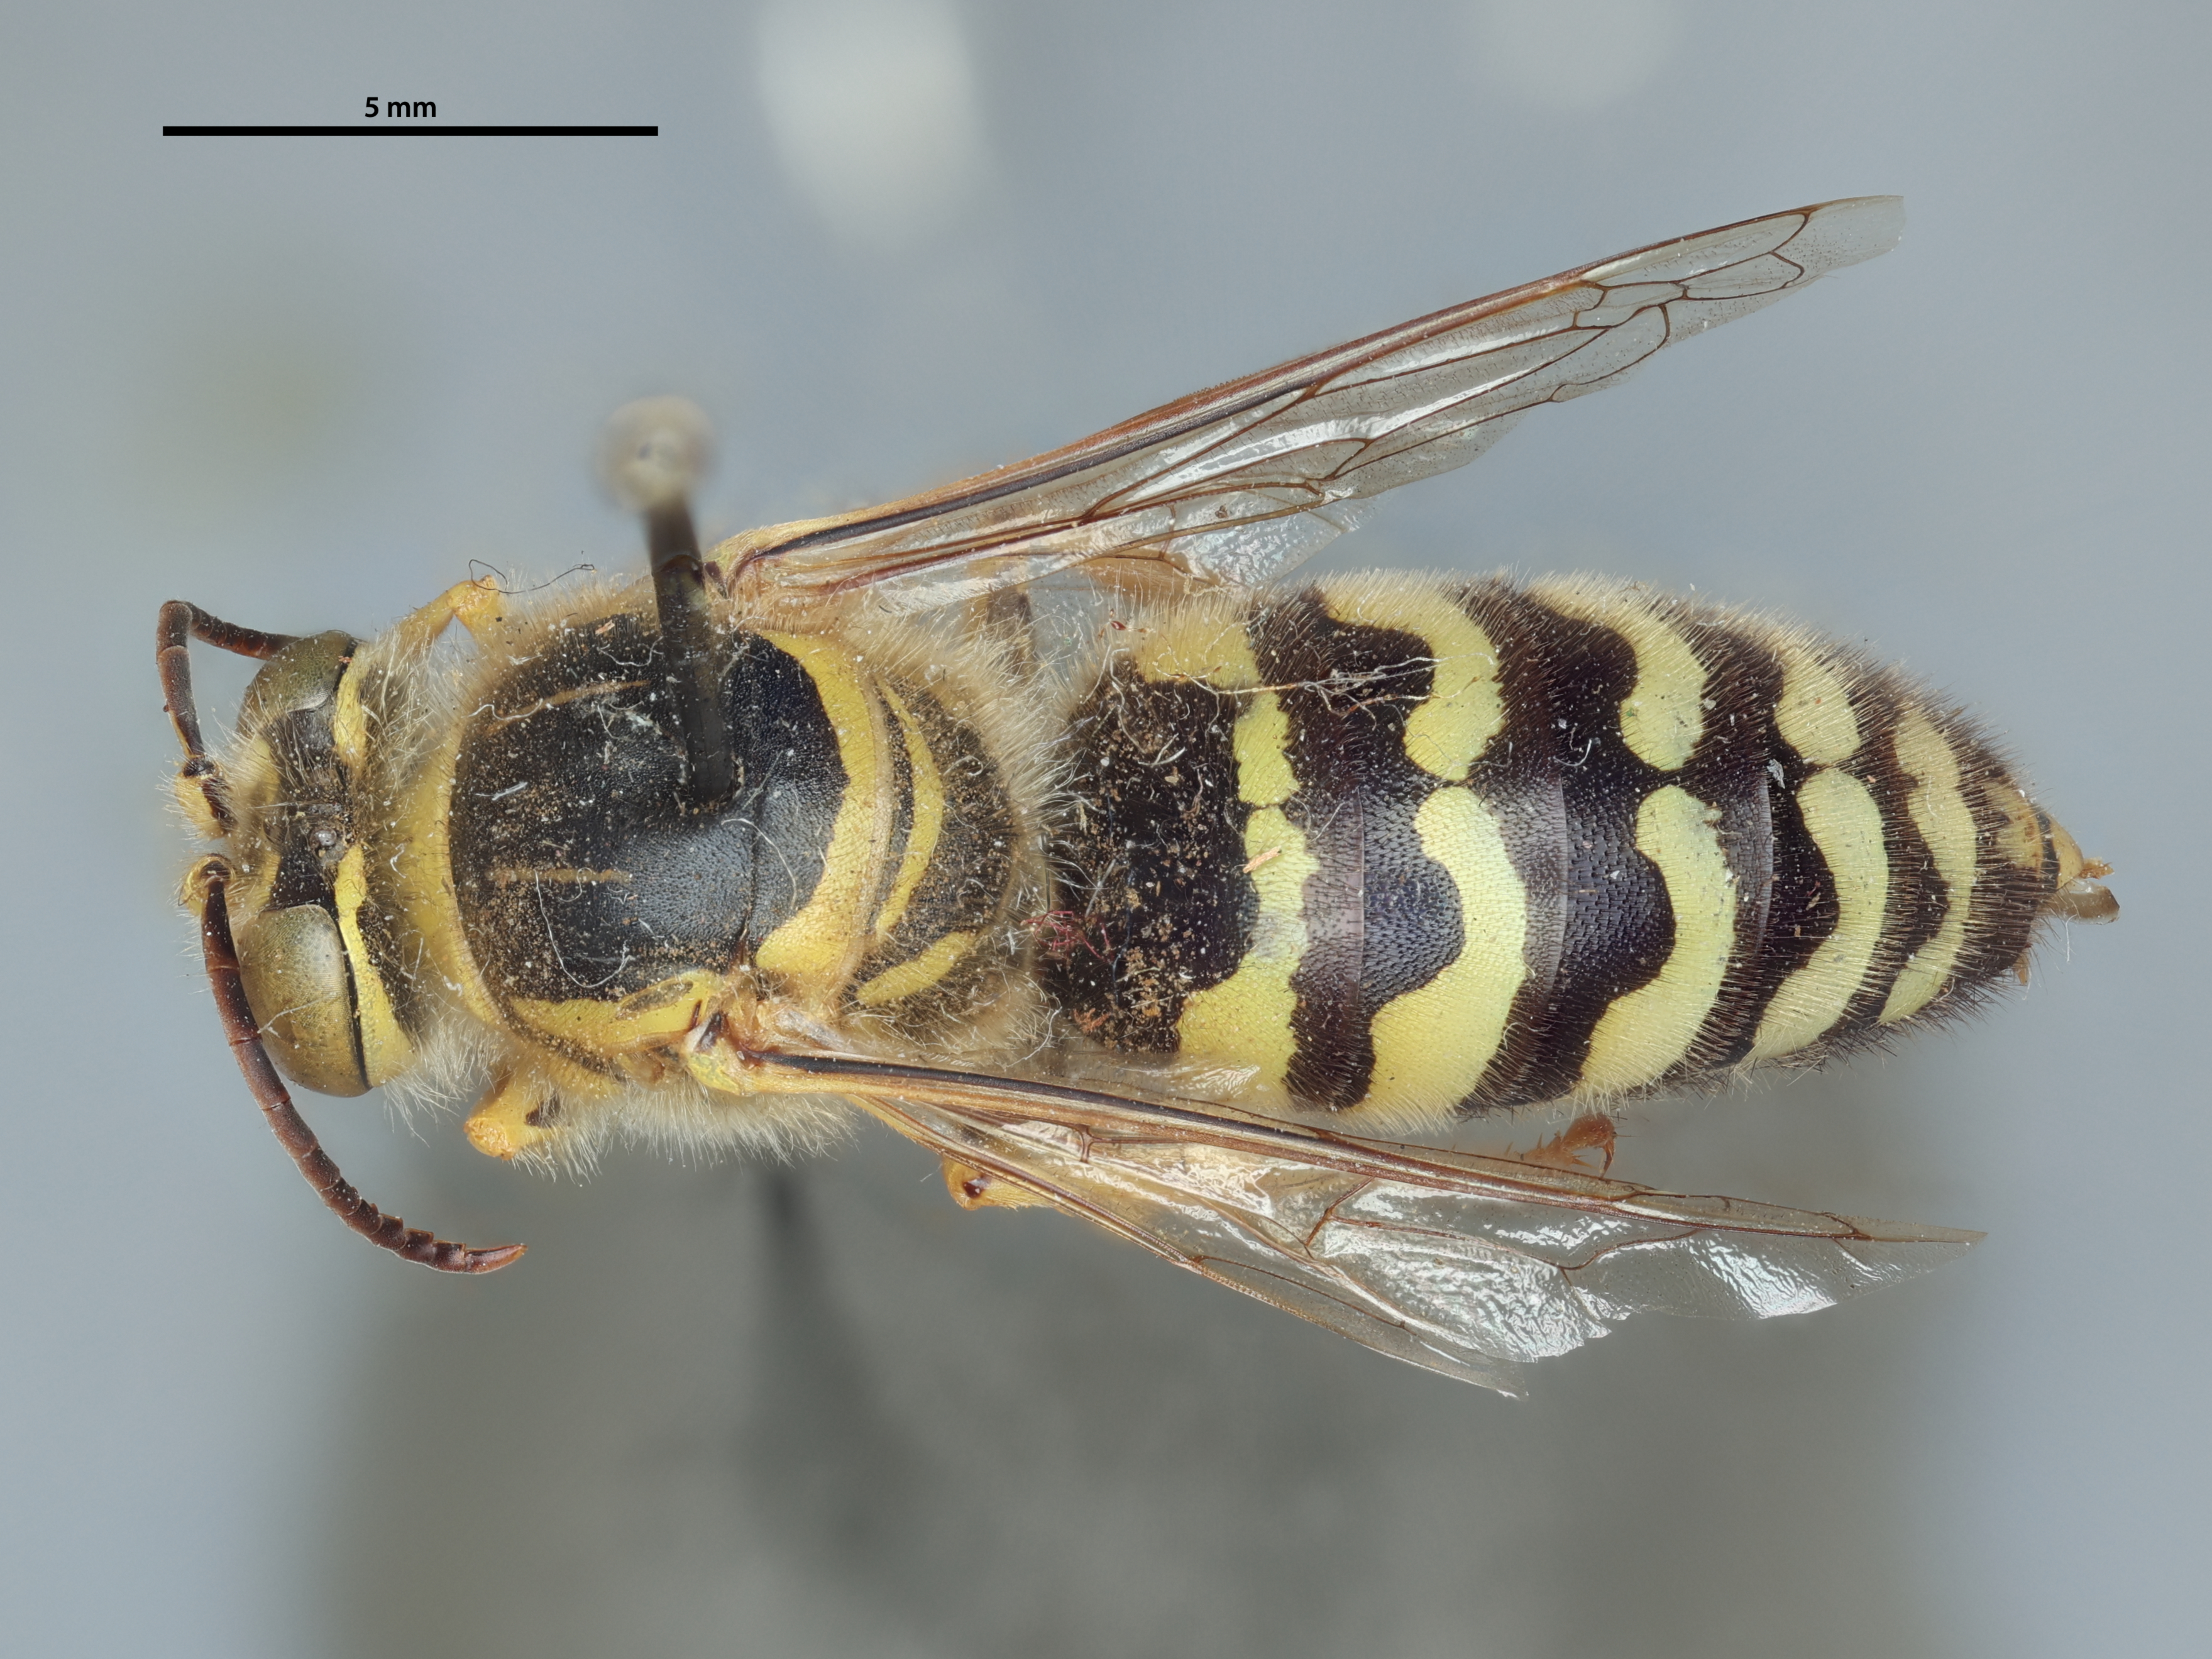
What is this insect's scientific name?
Bembix arcuata
